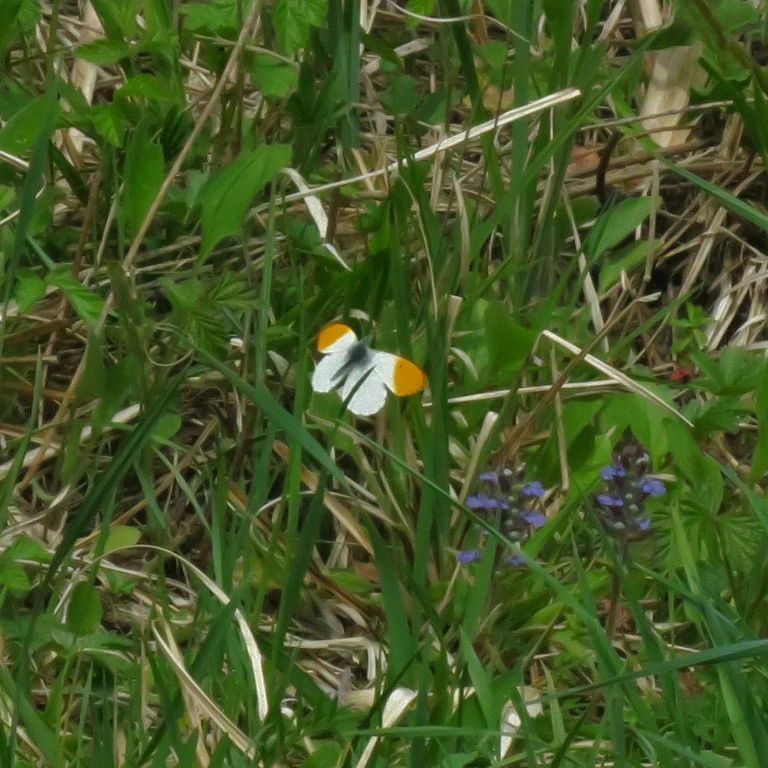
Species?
Anthocharis cardamines
